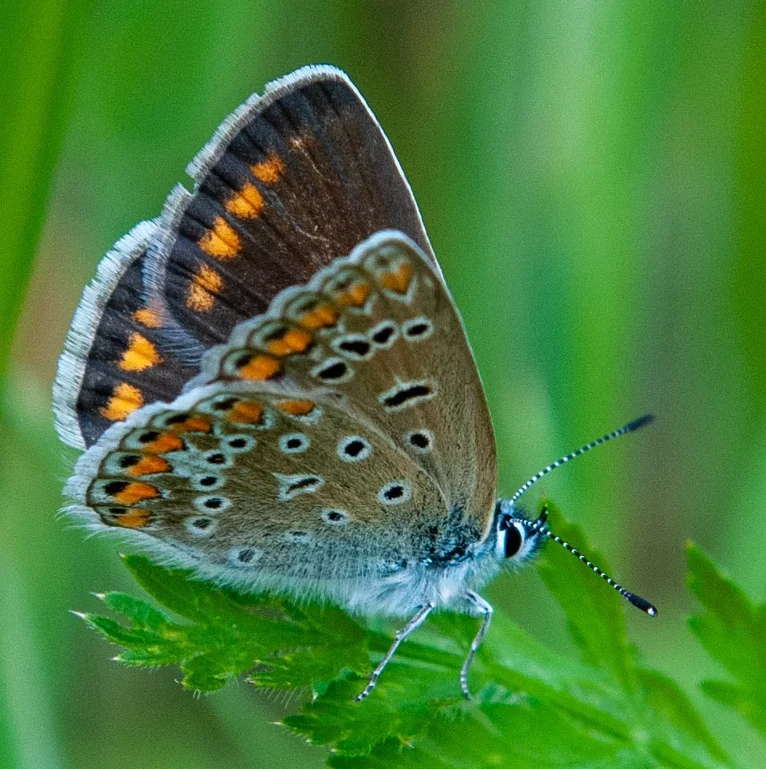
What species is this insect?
Polyommatus icarus
